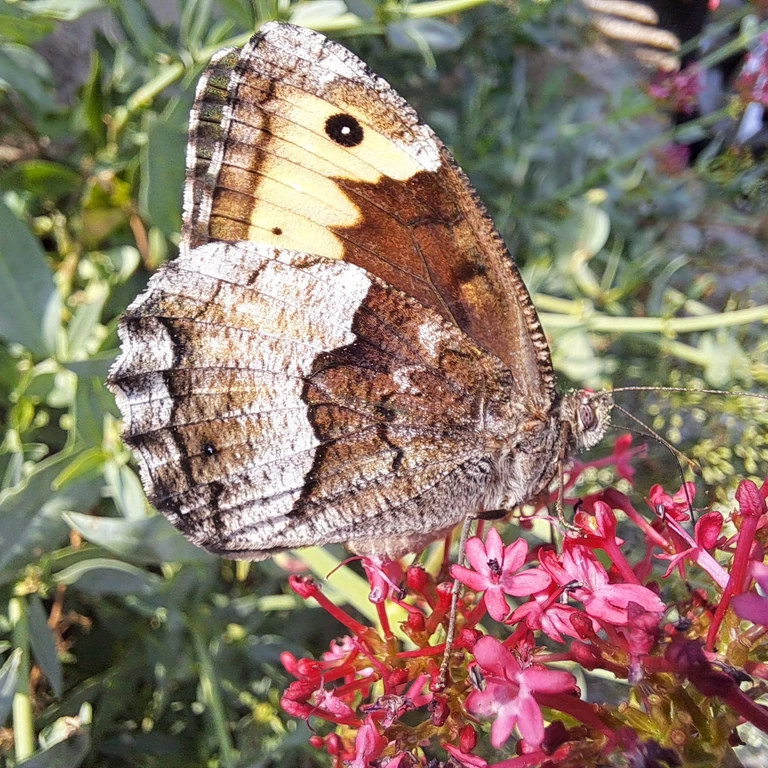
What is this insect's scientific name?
Hipparchia fagi
